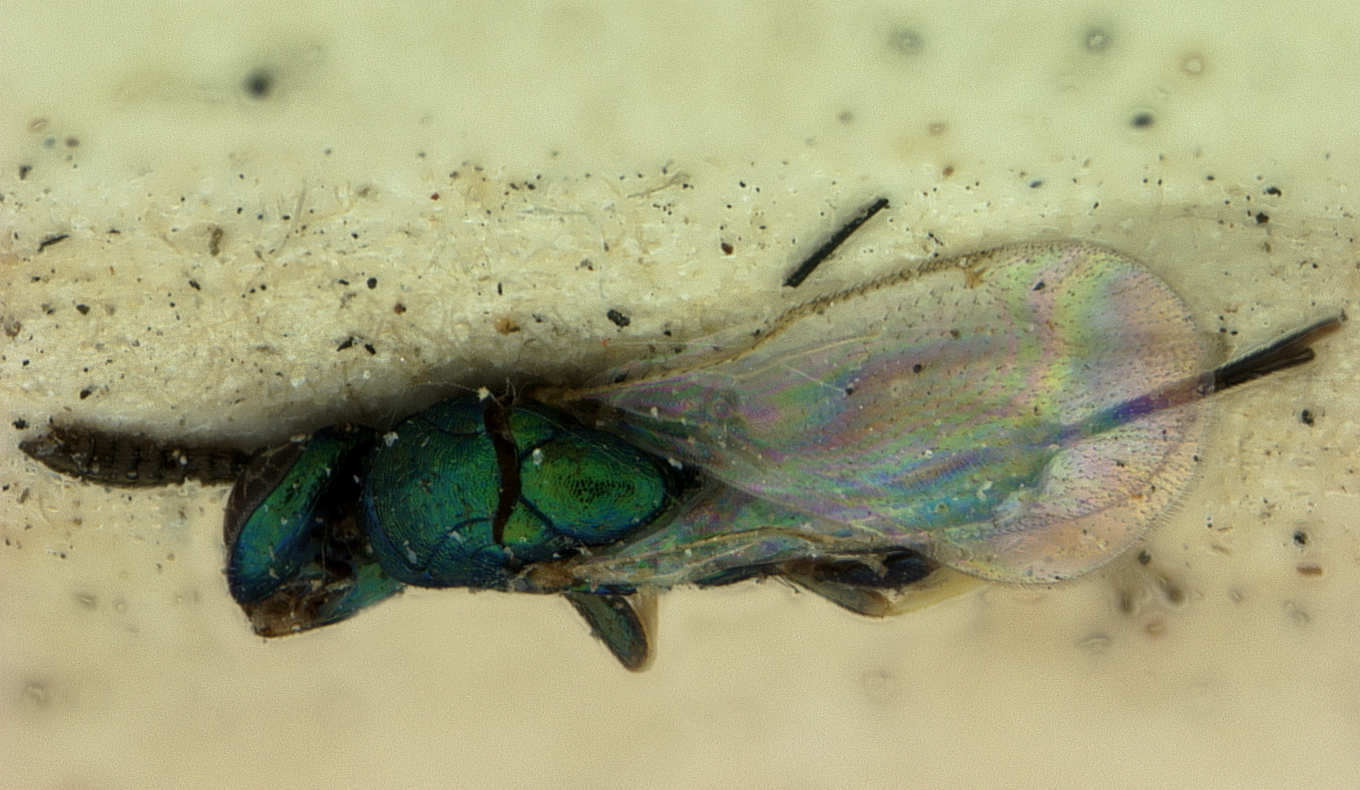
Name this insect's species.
Torymus gifuensis
